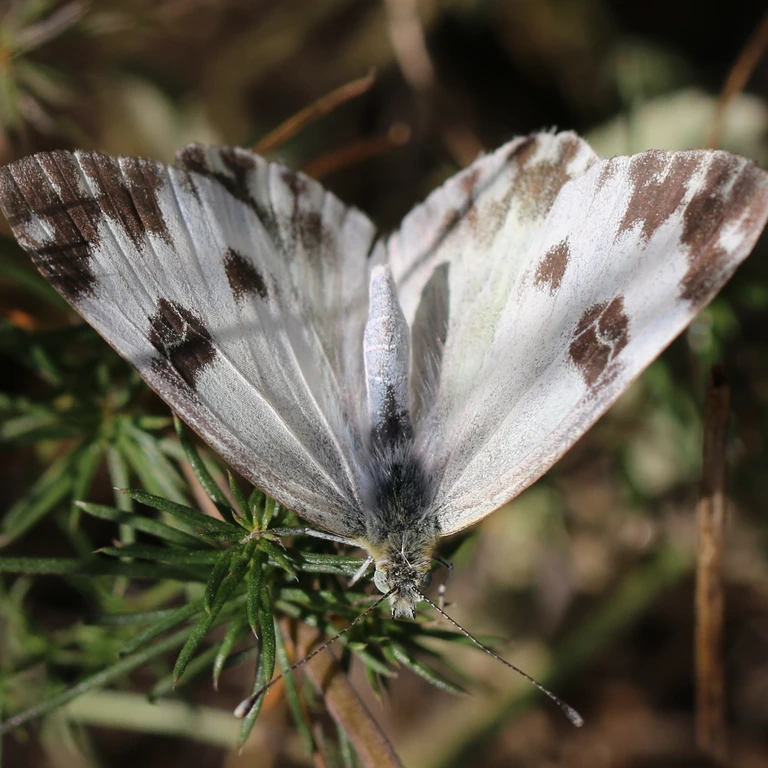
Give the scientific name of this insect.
Pontia edusa
